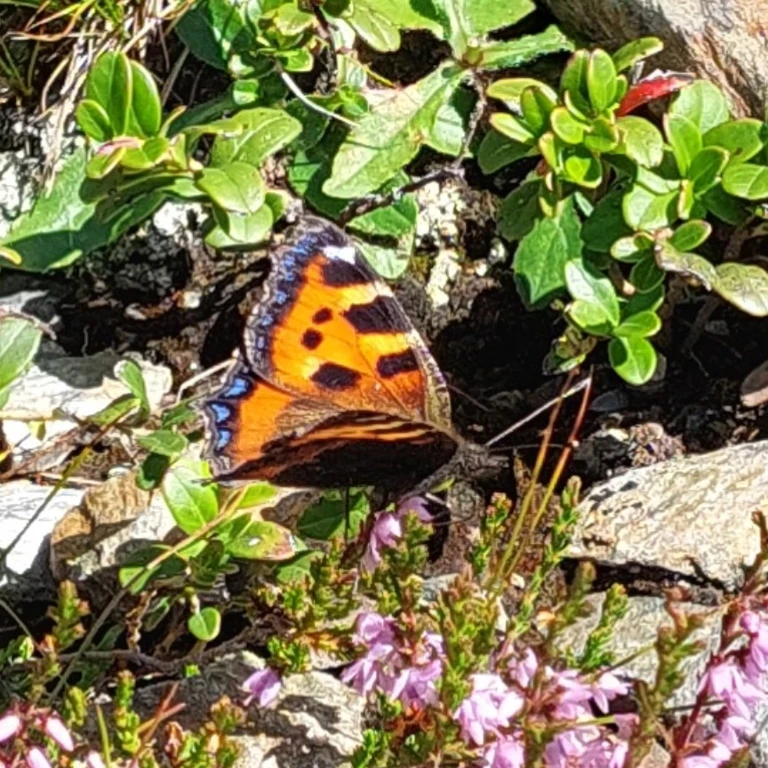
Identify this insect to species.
Aglais urticae
